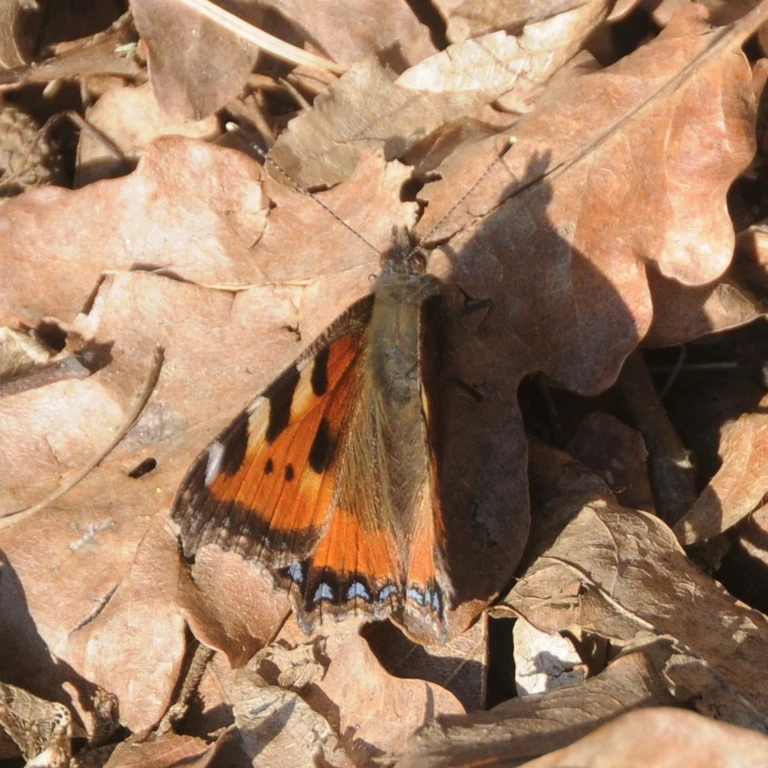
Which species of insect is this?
Aglais urticae
